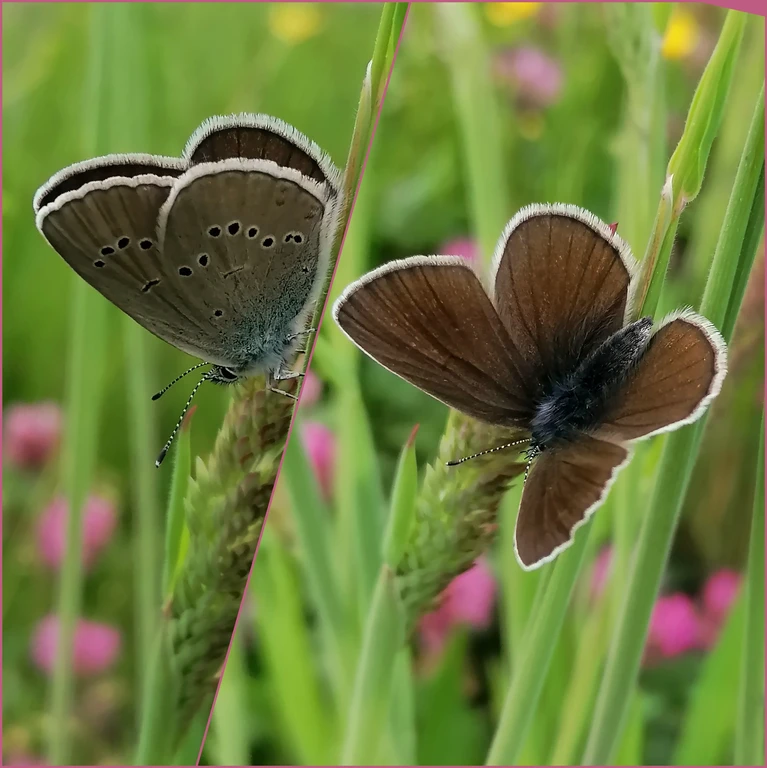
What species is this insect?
Cyaniris semiargus
